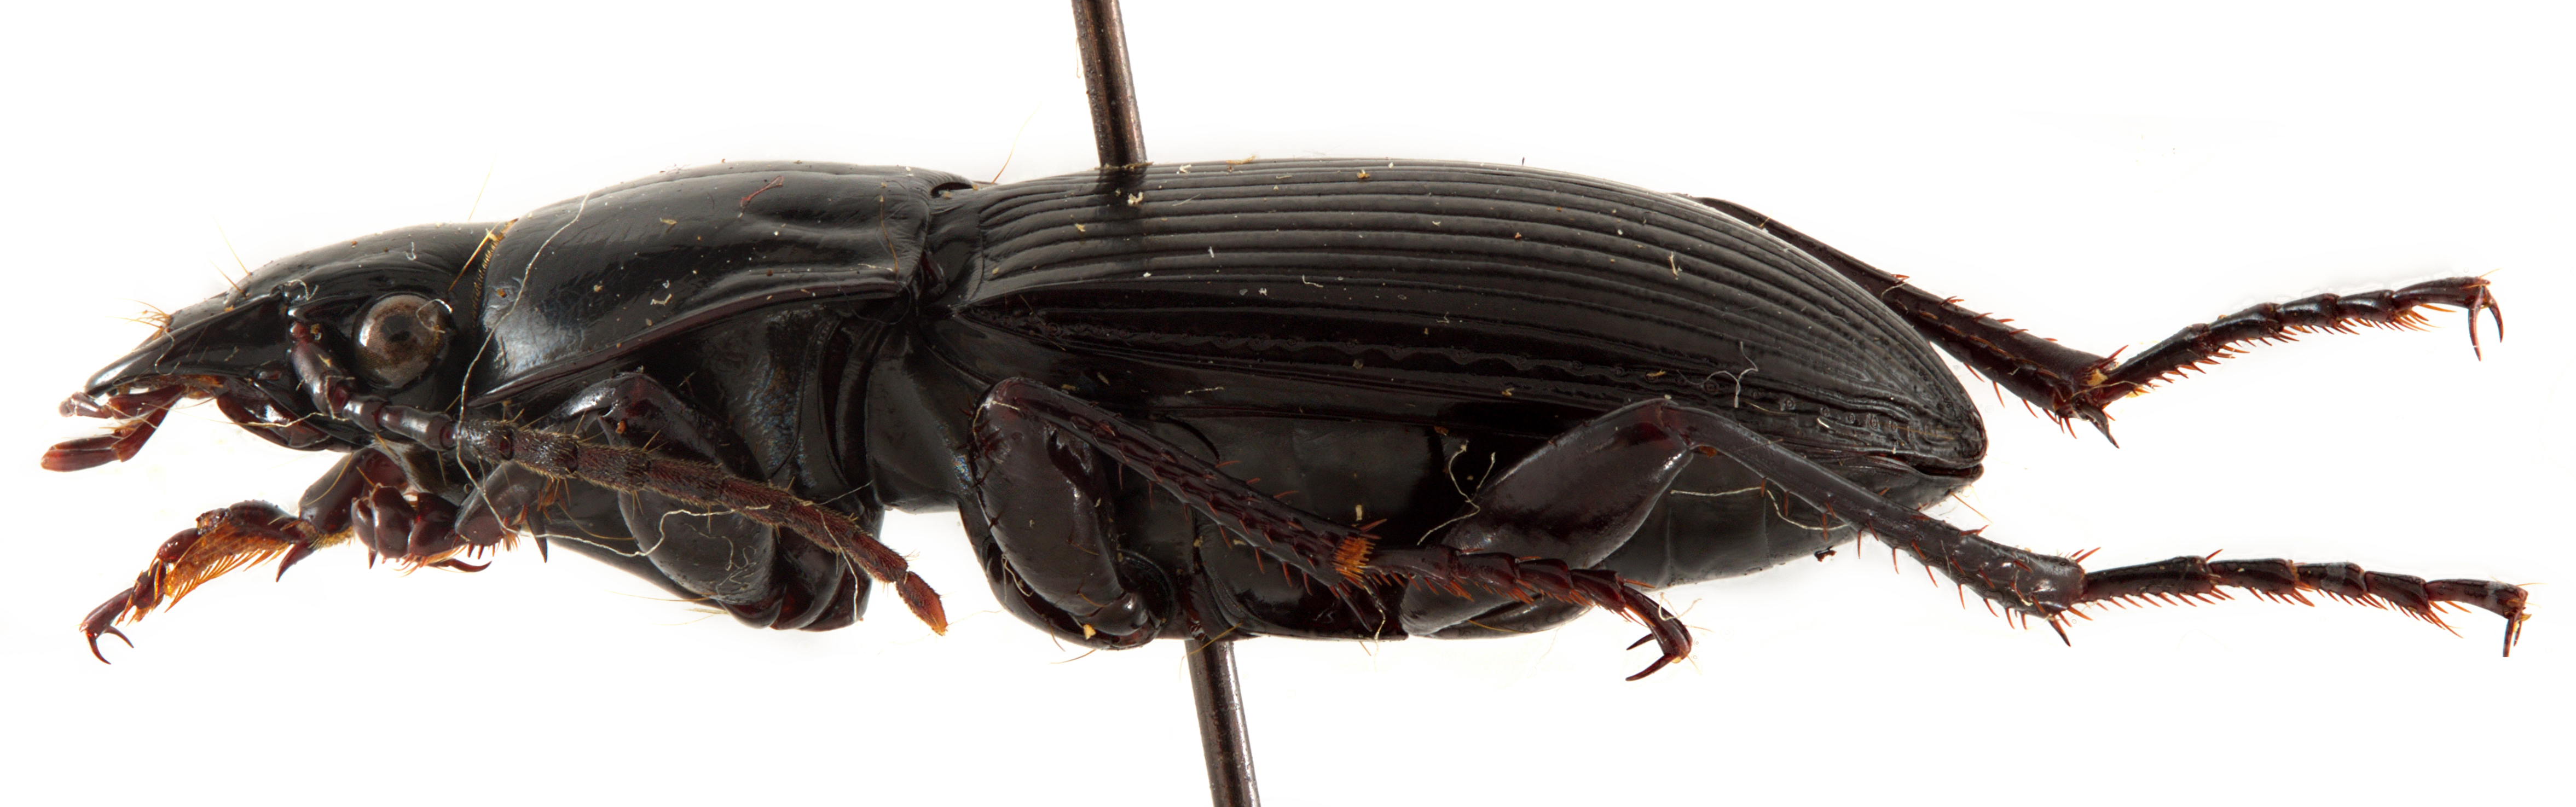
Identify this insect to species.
Abax continuus
